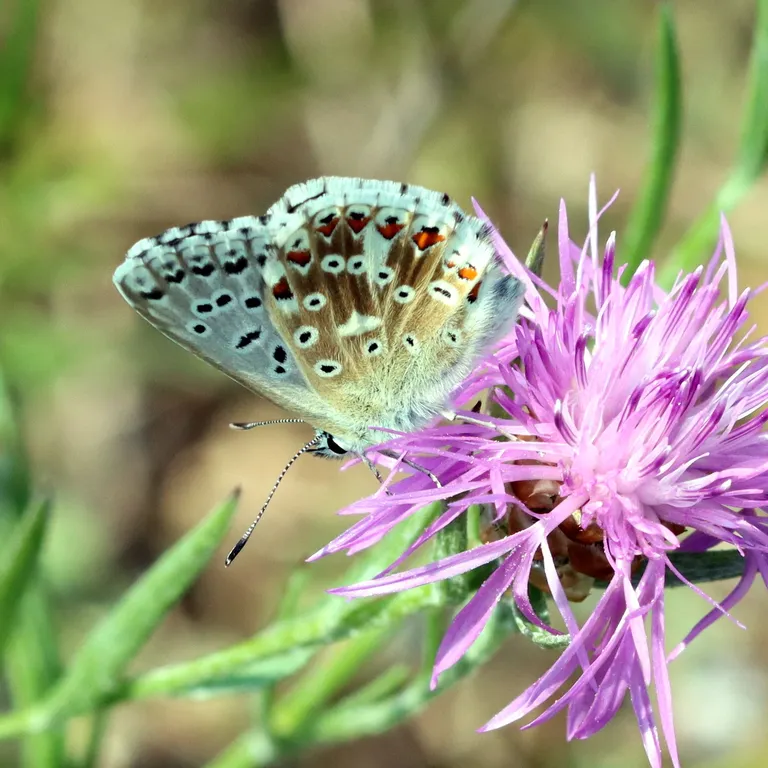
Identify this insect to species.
Lysandra coridon
